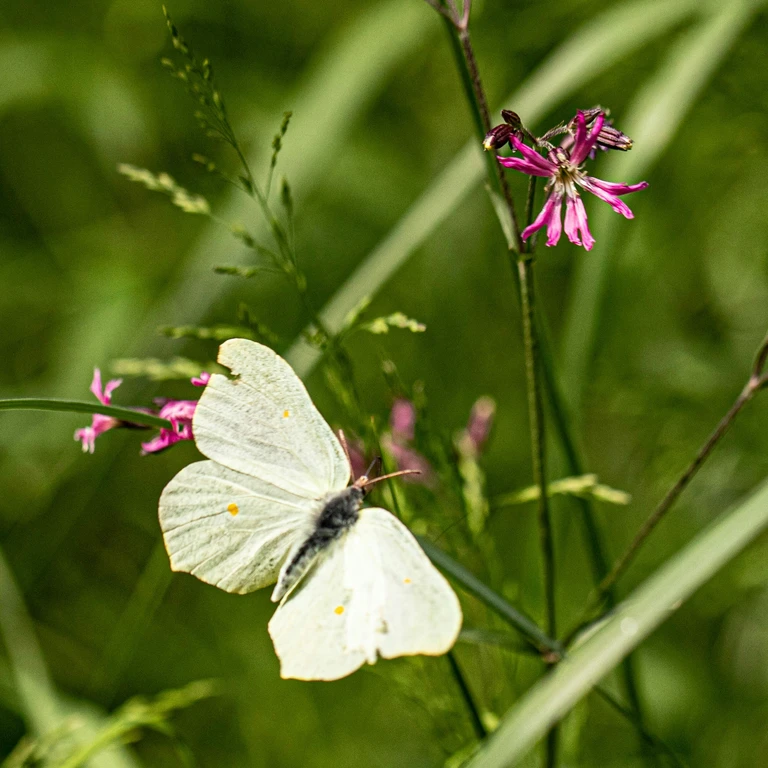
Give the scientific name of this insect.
Gonepteryx rhamni
